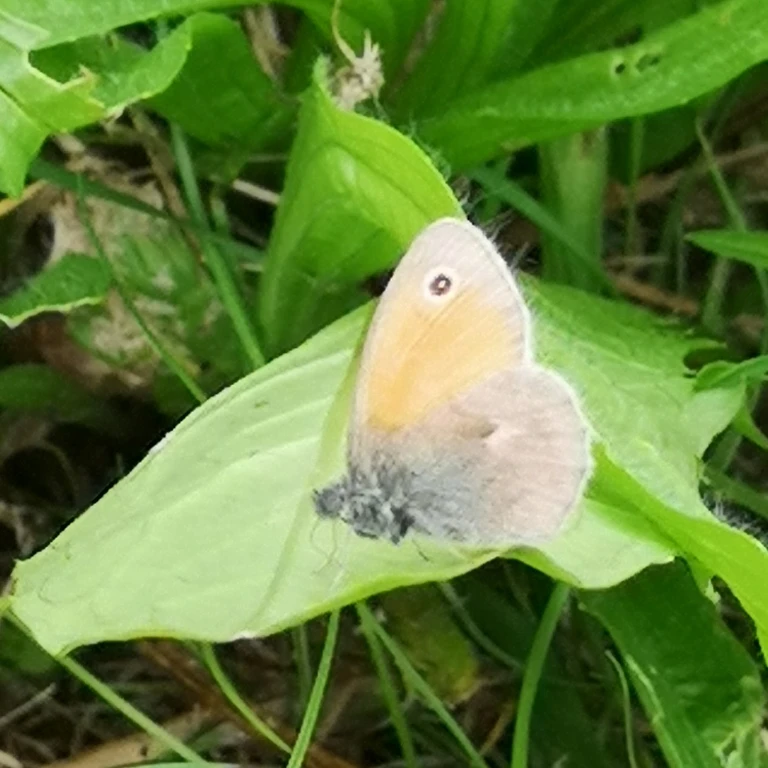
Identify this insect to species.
Coenonympha pamphilus
